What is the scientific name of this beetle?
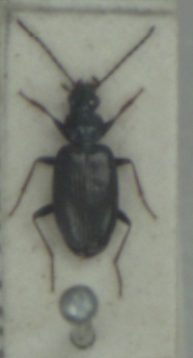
Bembidion atrocaeruleum
